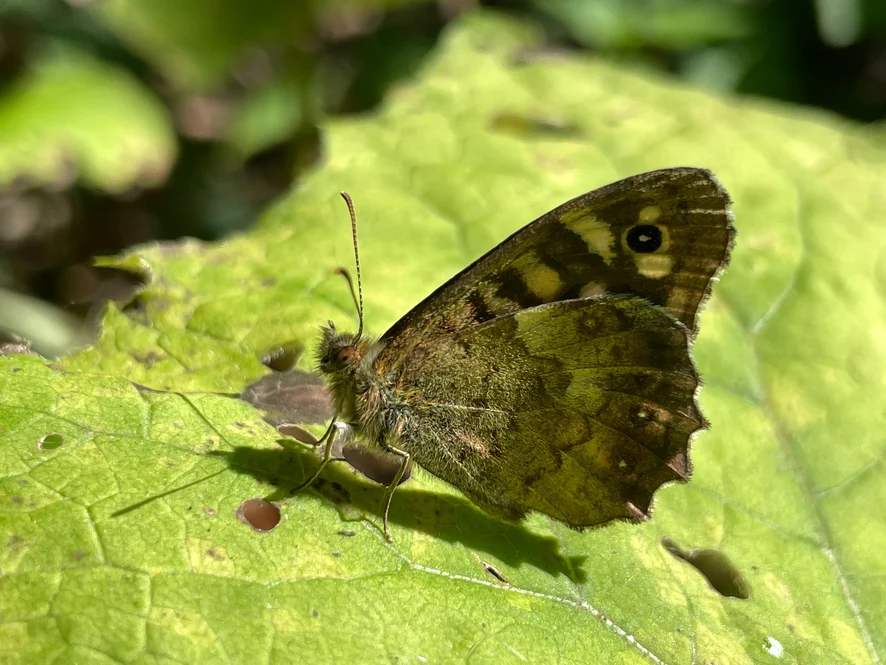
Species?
Pararge aegeria
